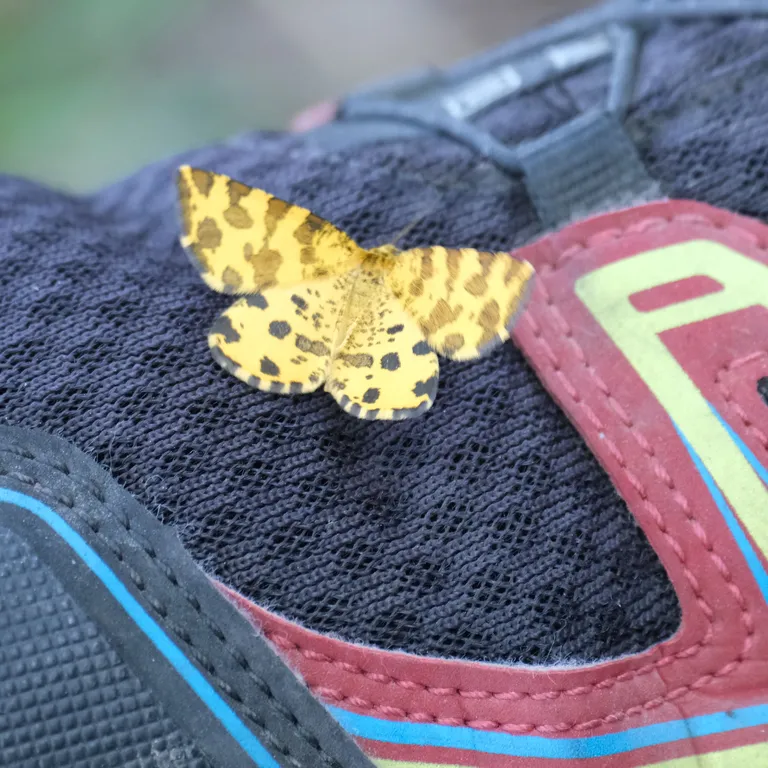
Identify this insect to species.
Pseudopanthera macularia
